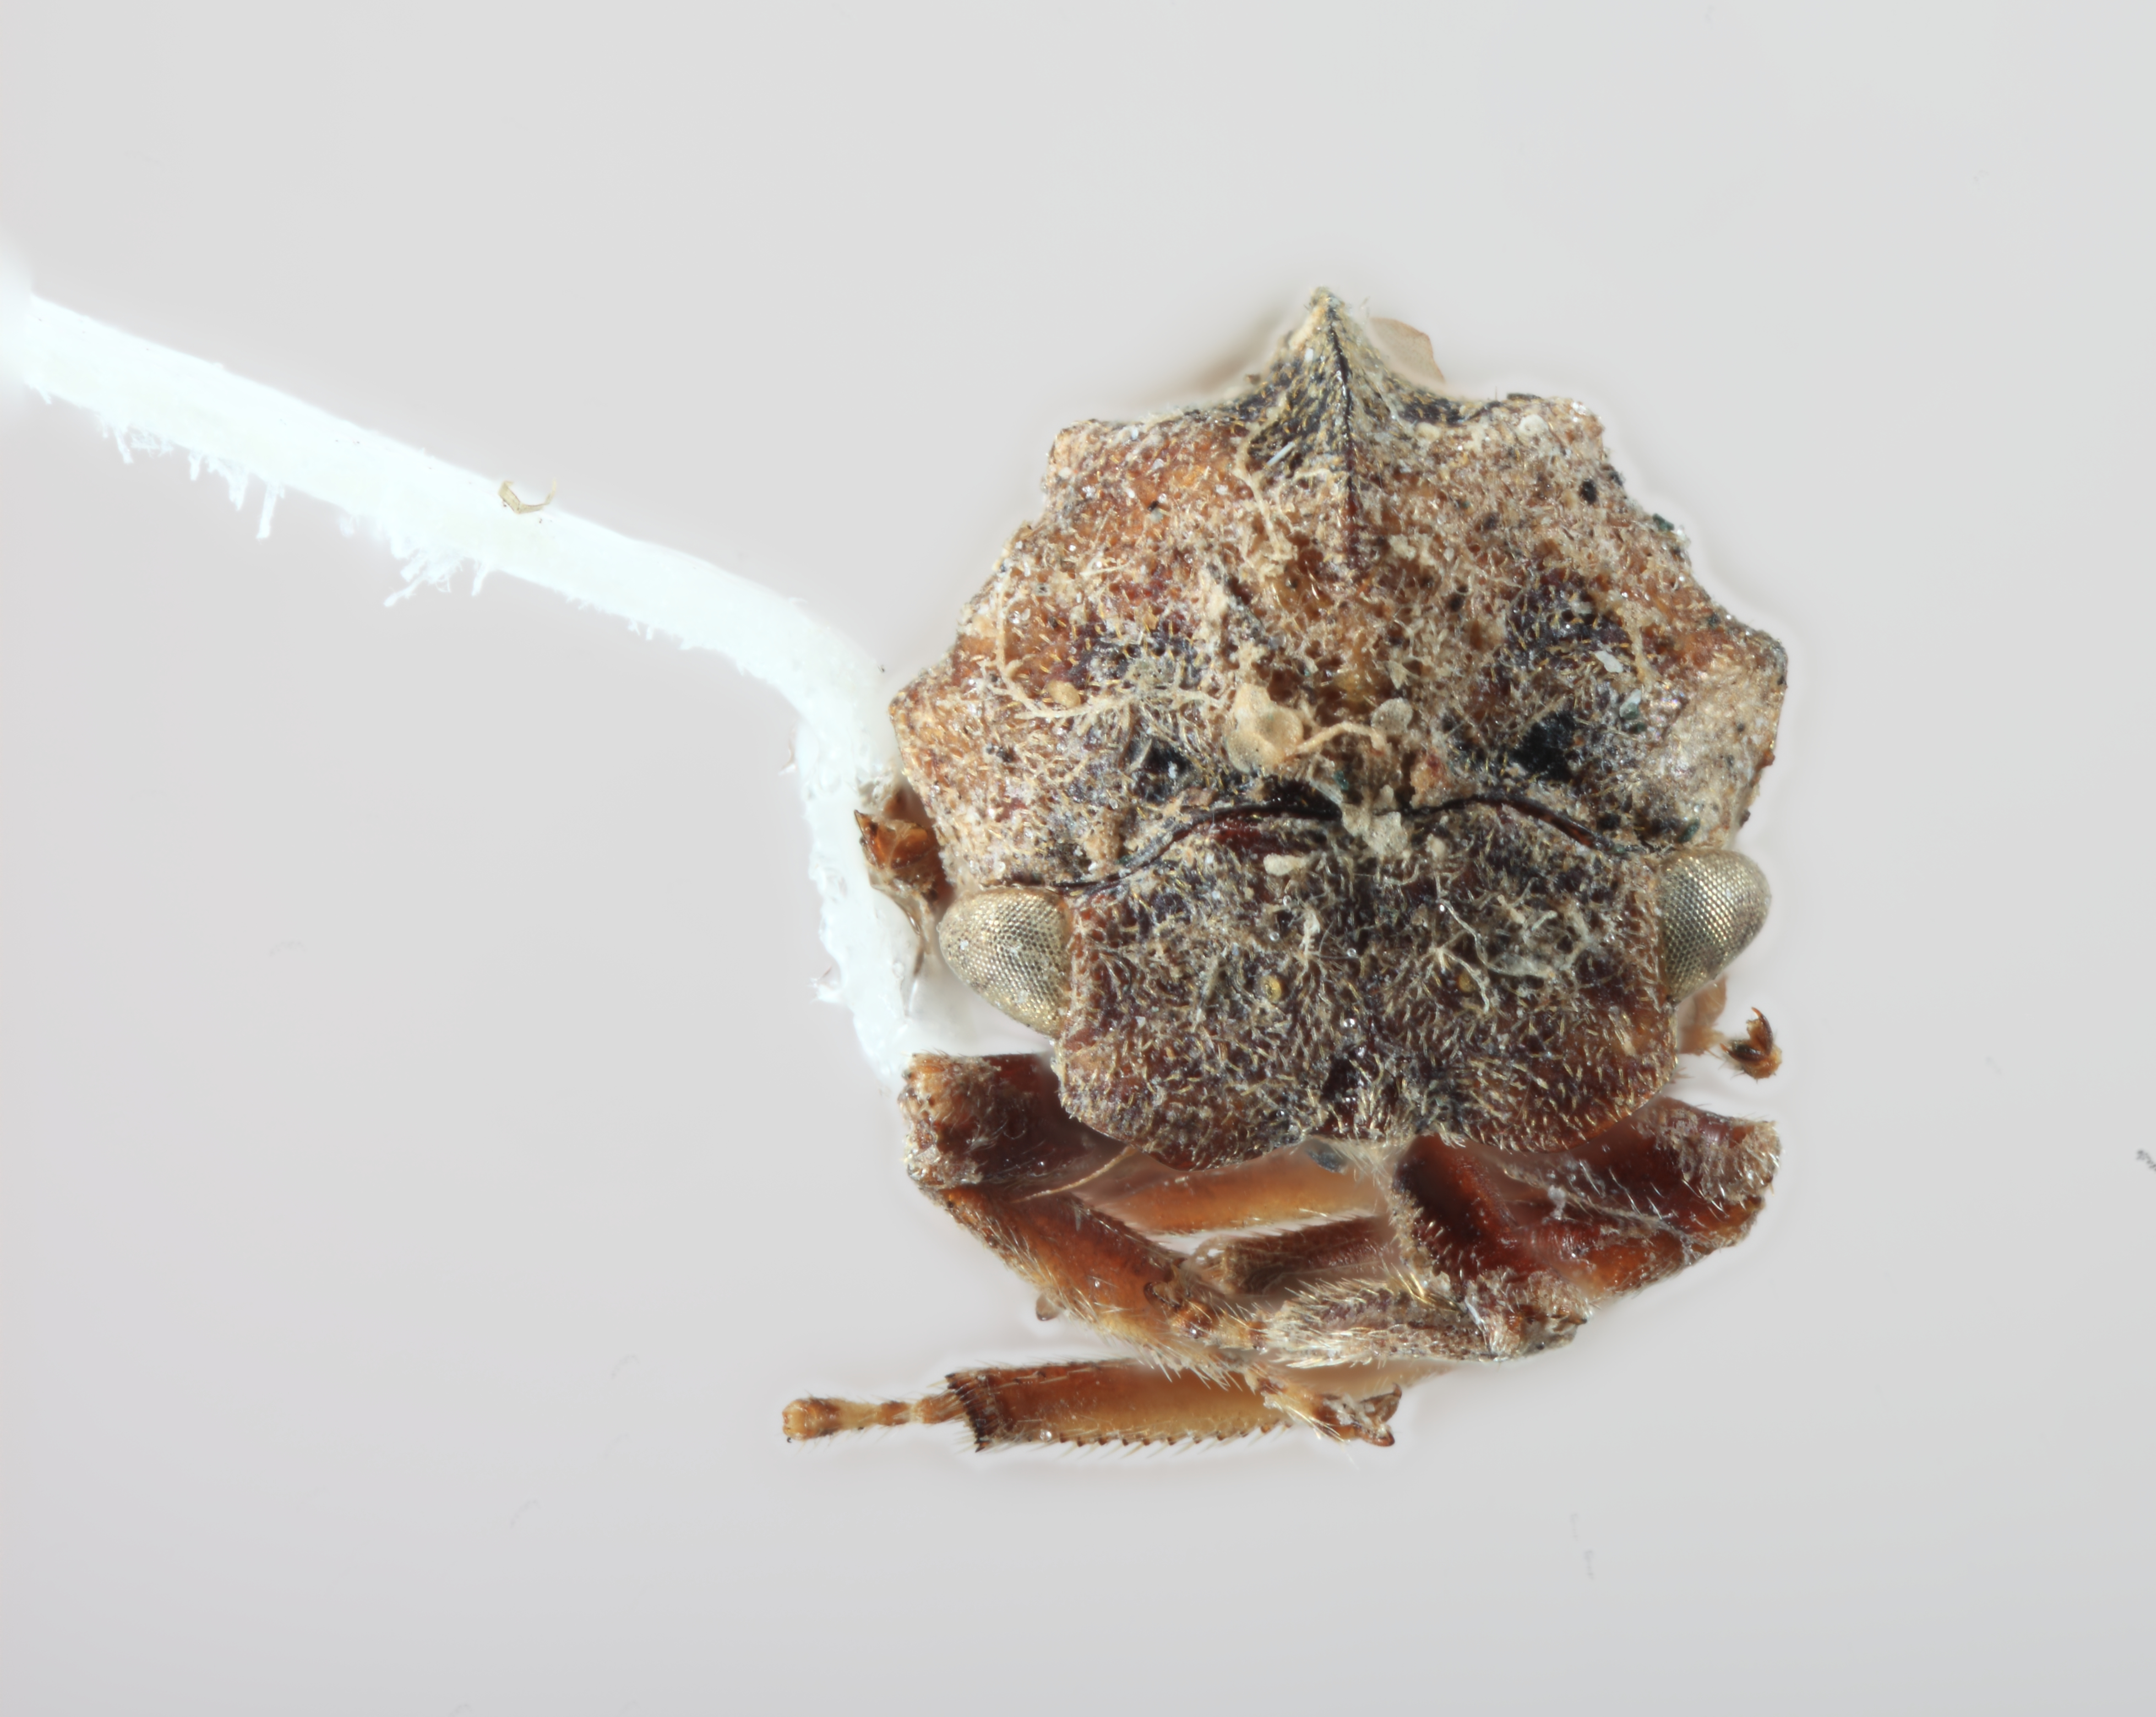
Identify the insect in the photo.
Nodonica bispinigera
